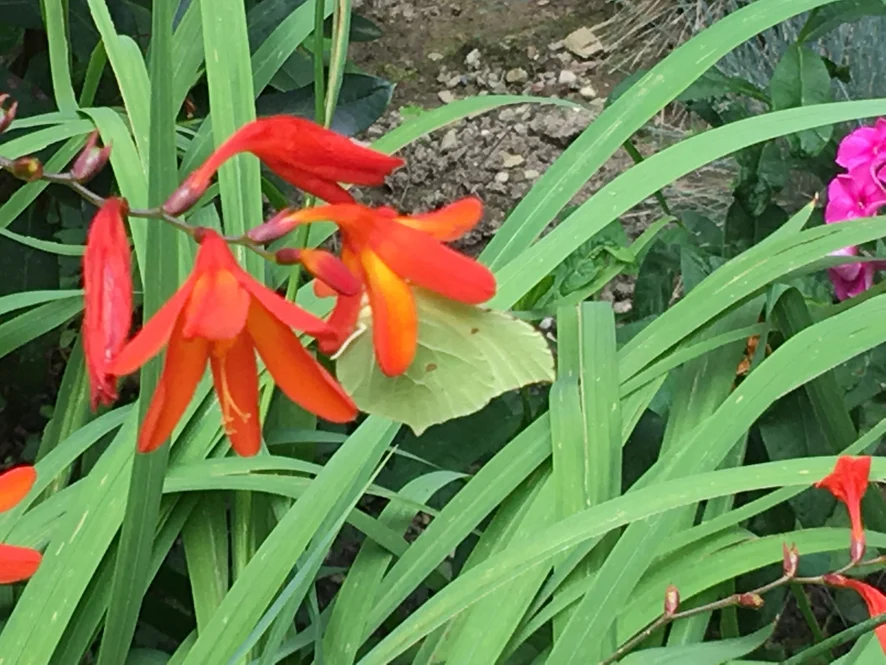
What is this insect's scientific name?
Gonepteryx rhamni
